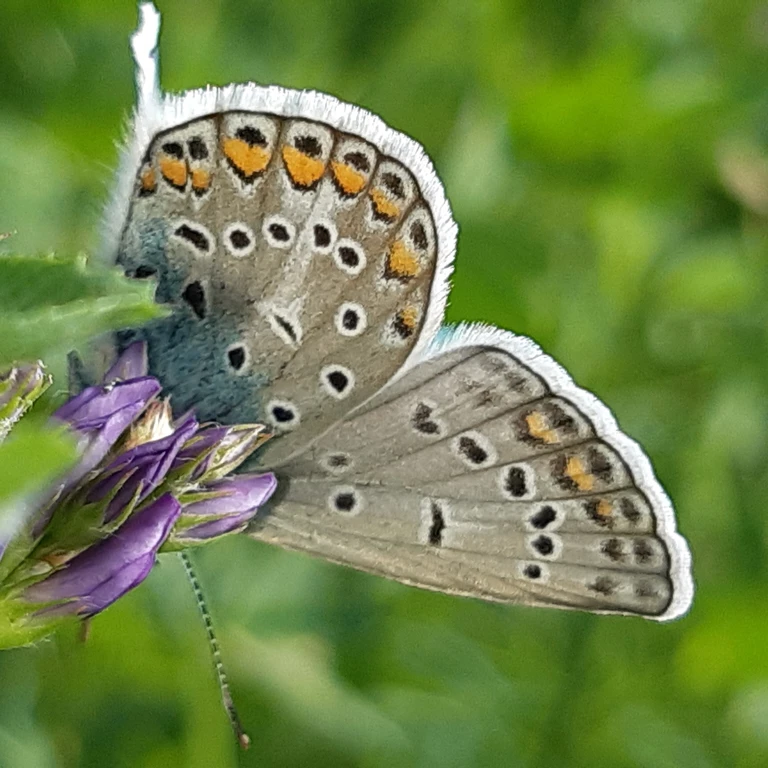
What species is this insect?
Polyommatus icarus
